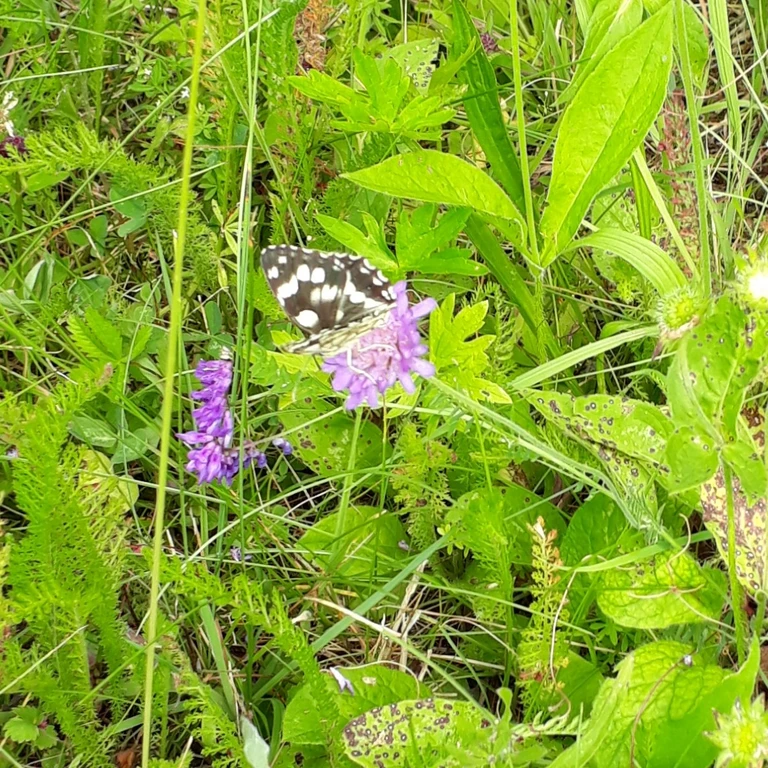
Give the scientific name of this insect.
Melanargia galathea
